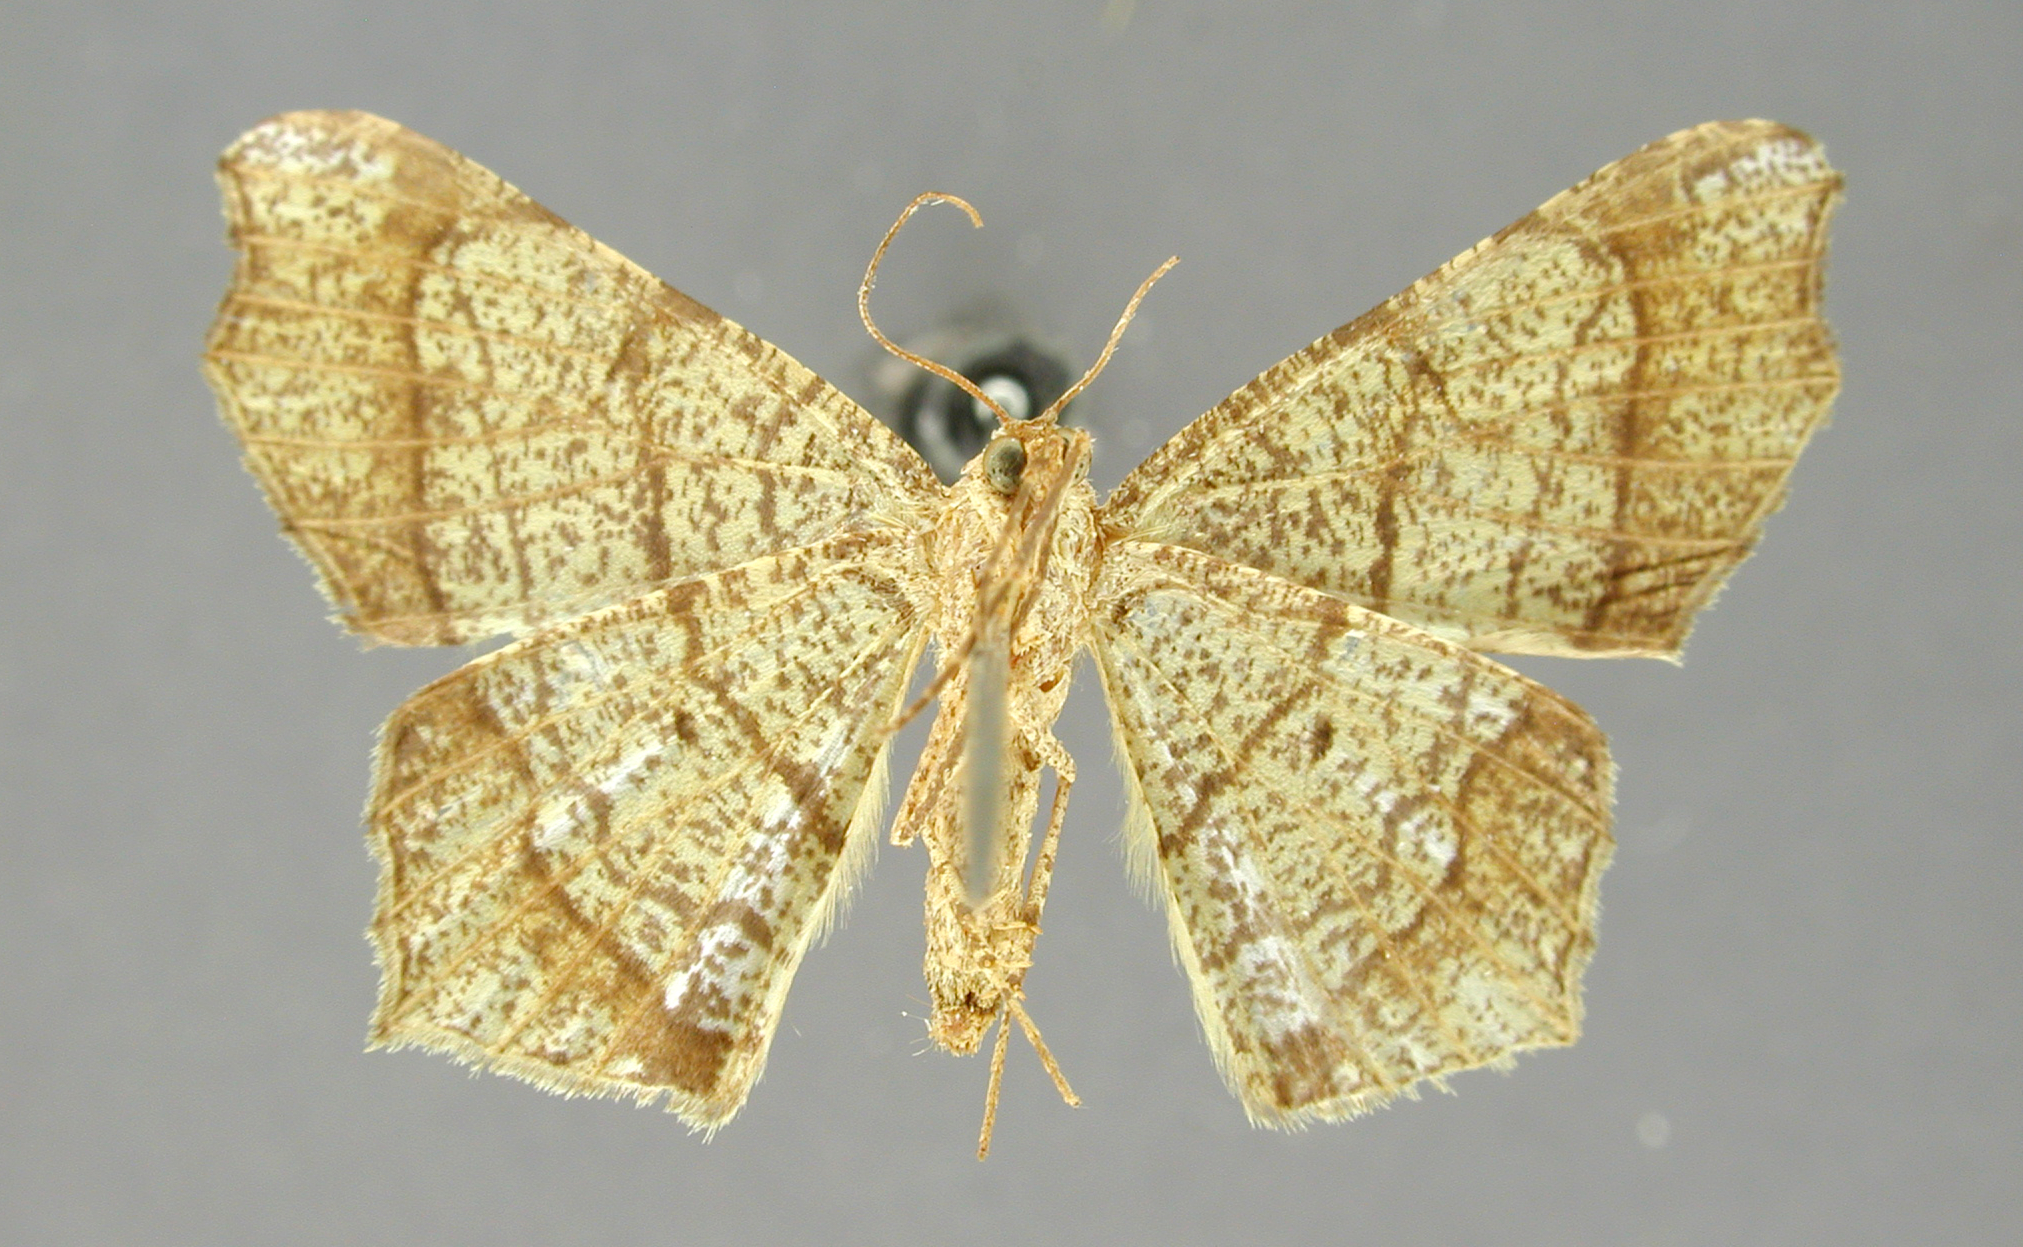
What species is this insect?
Semiothisa masonata
